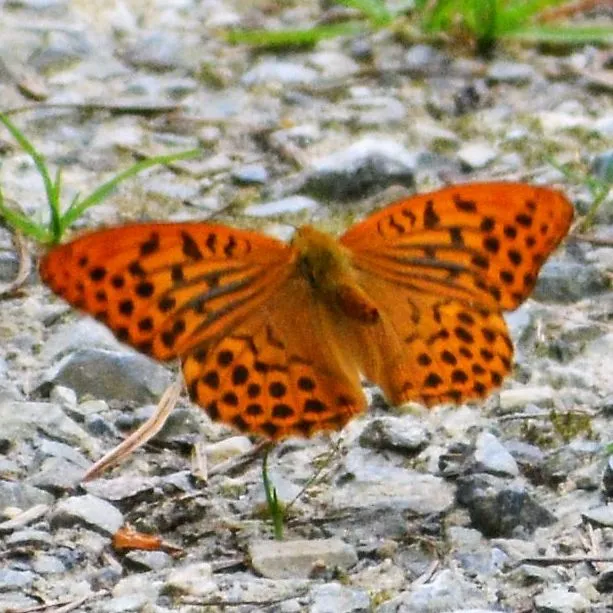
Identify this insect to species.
Argynnis paphia
